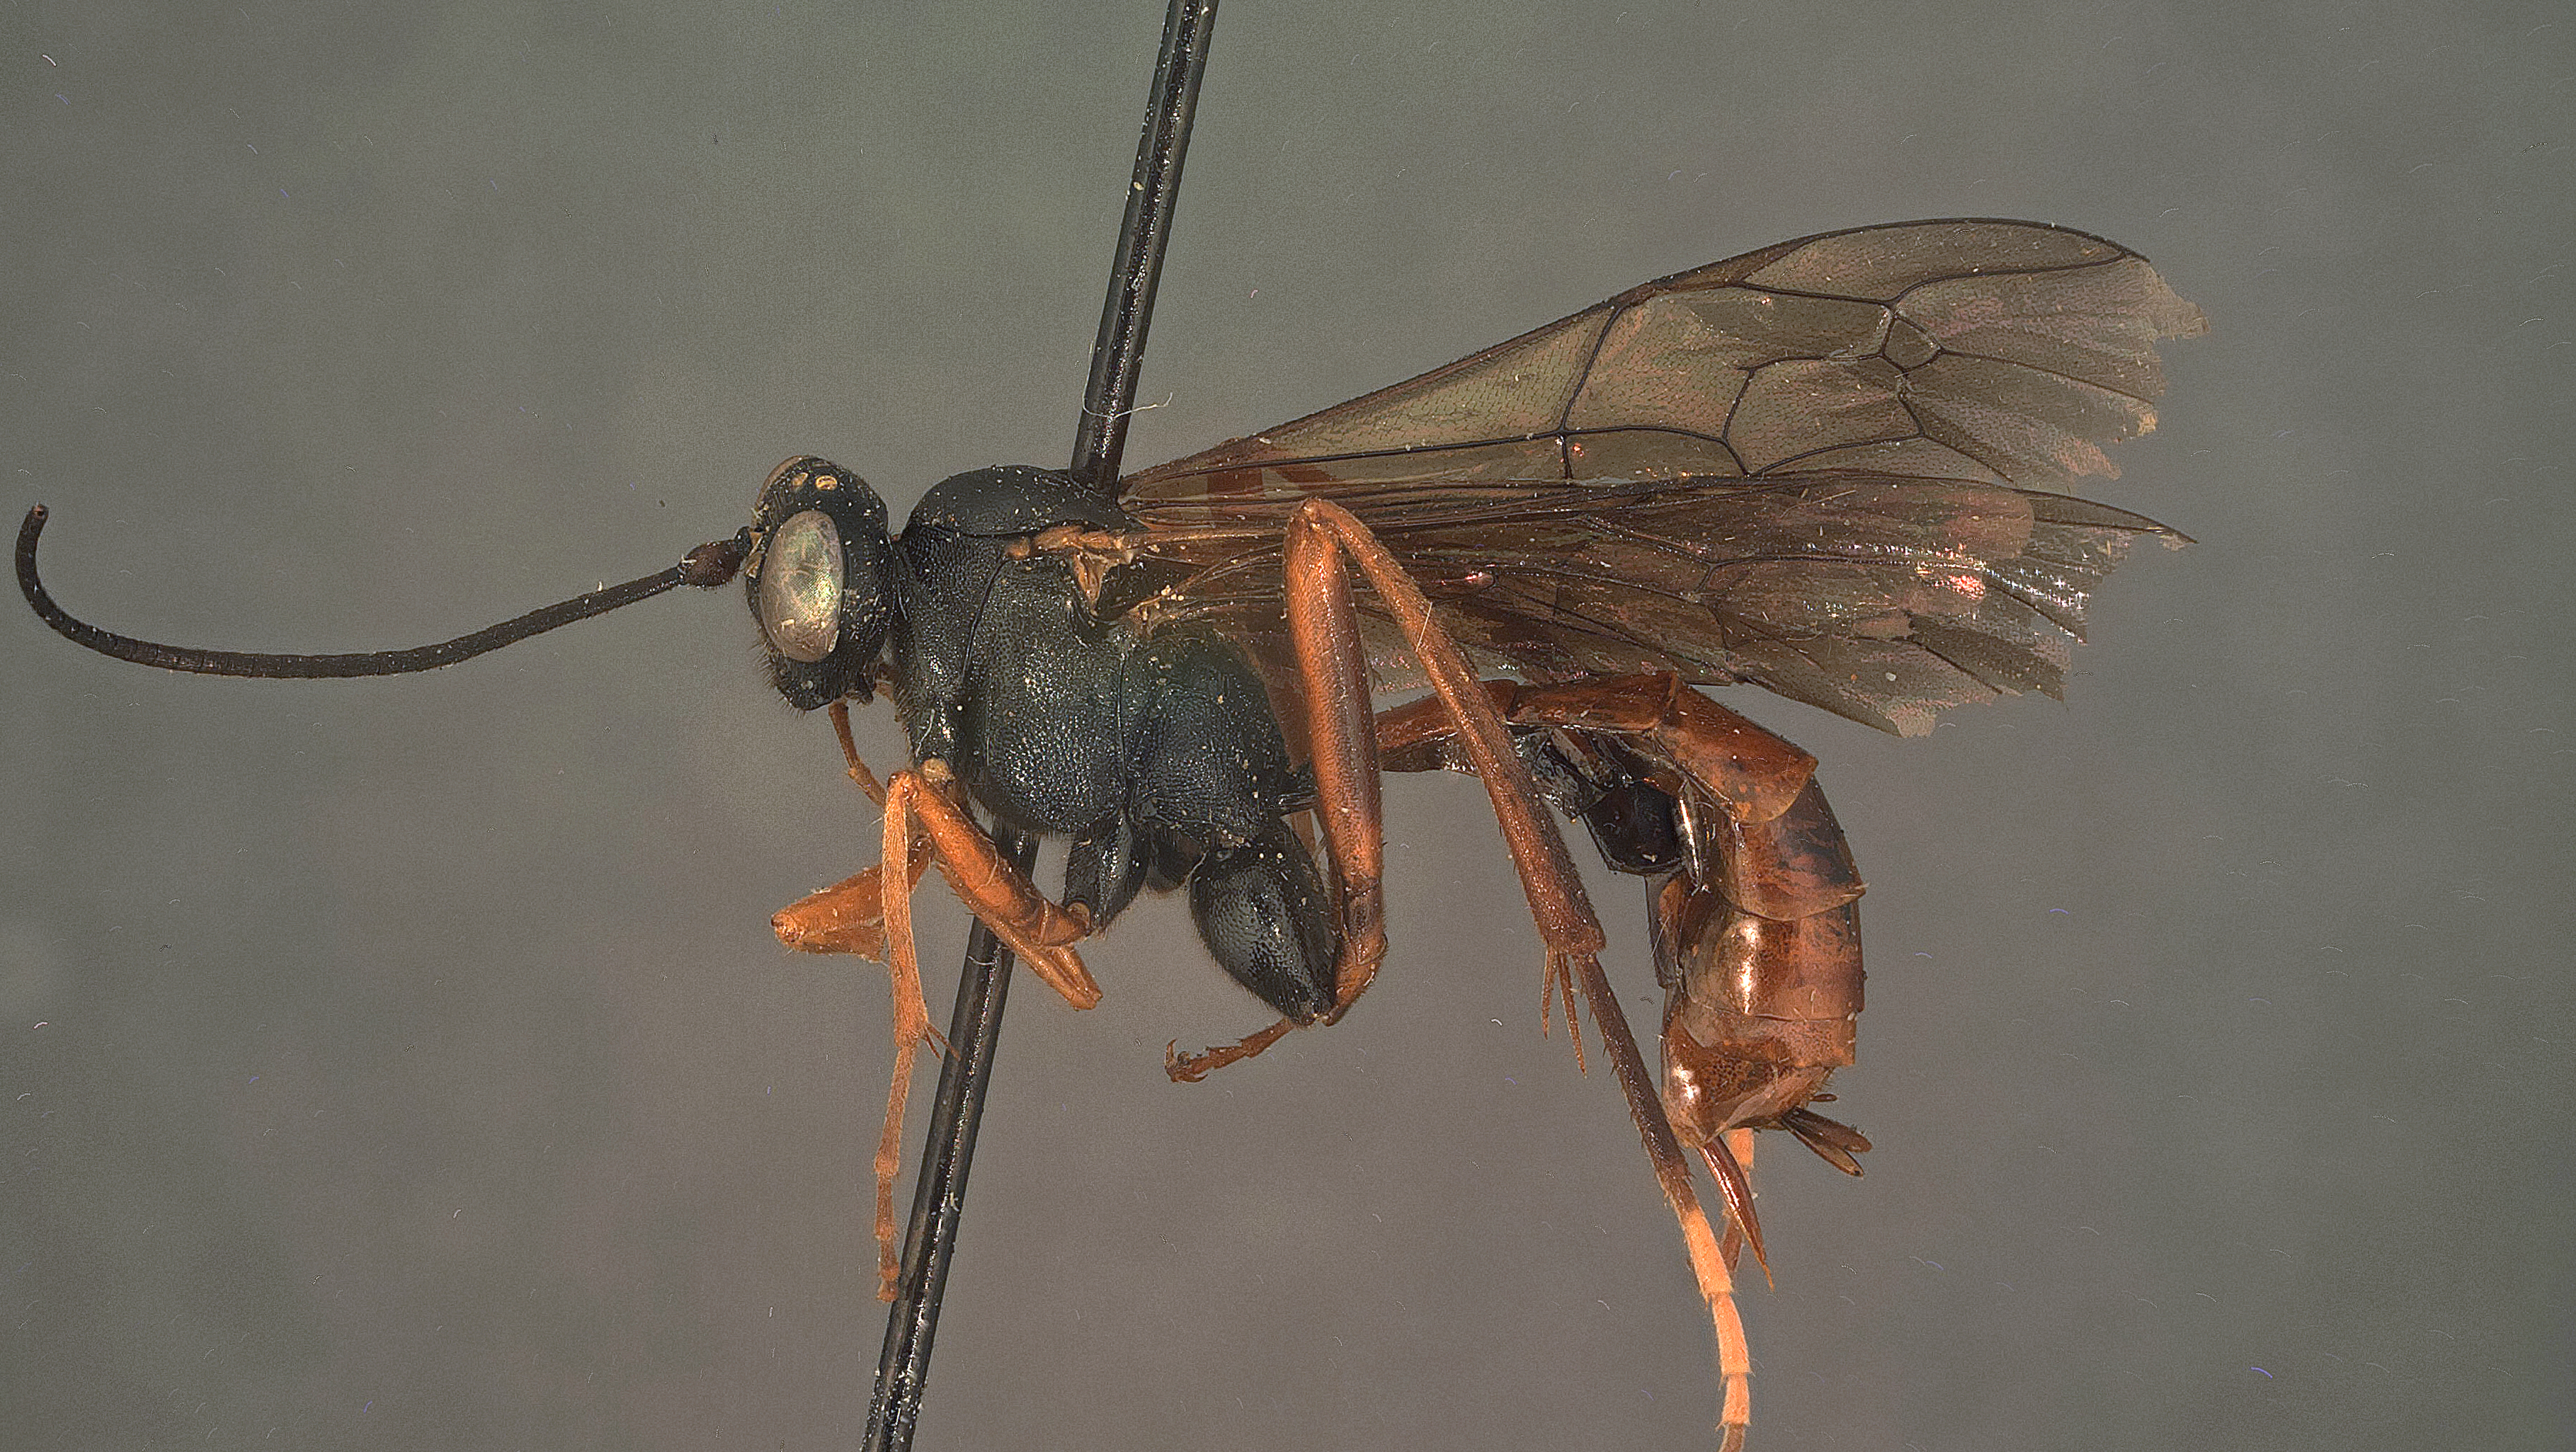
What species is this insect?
Exetastes concavus
